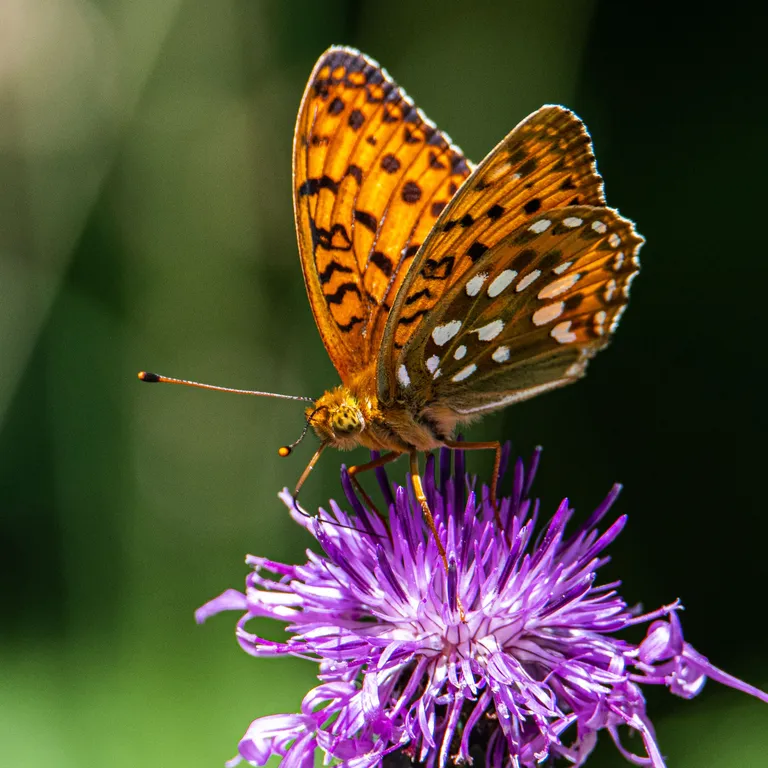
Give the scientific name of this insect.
Speyeria aglaja
